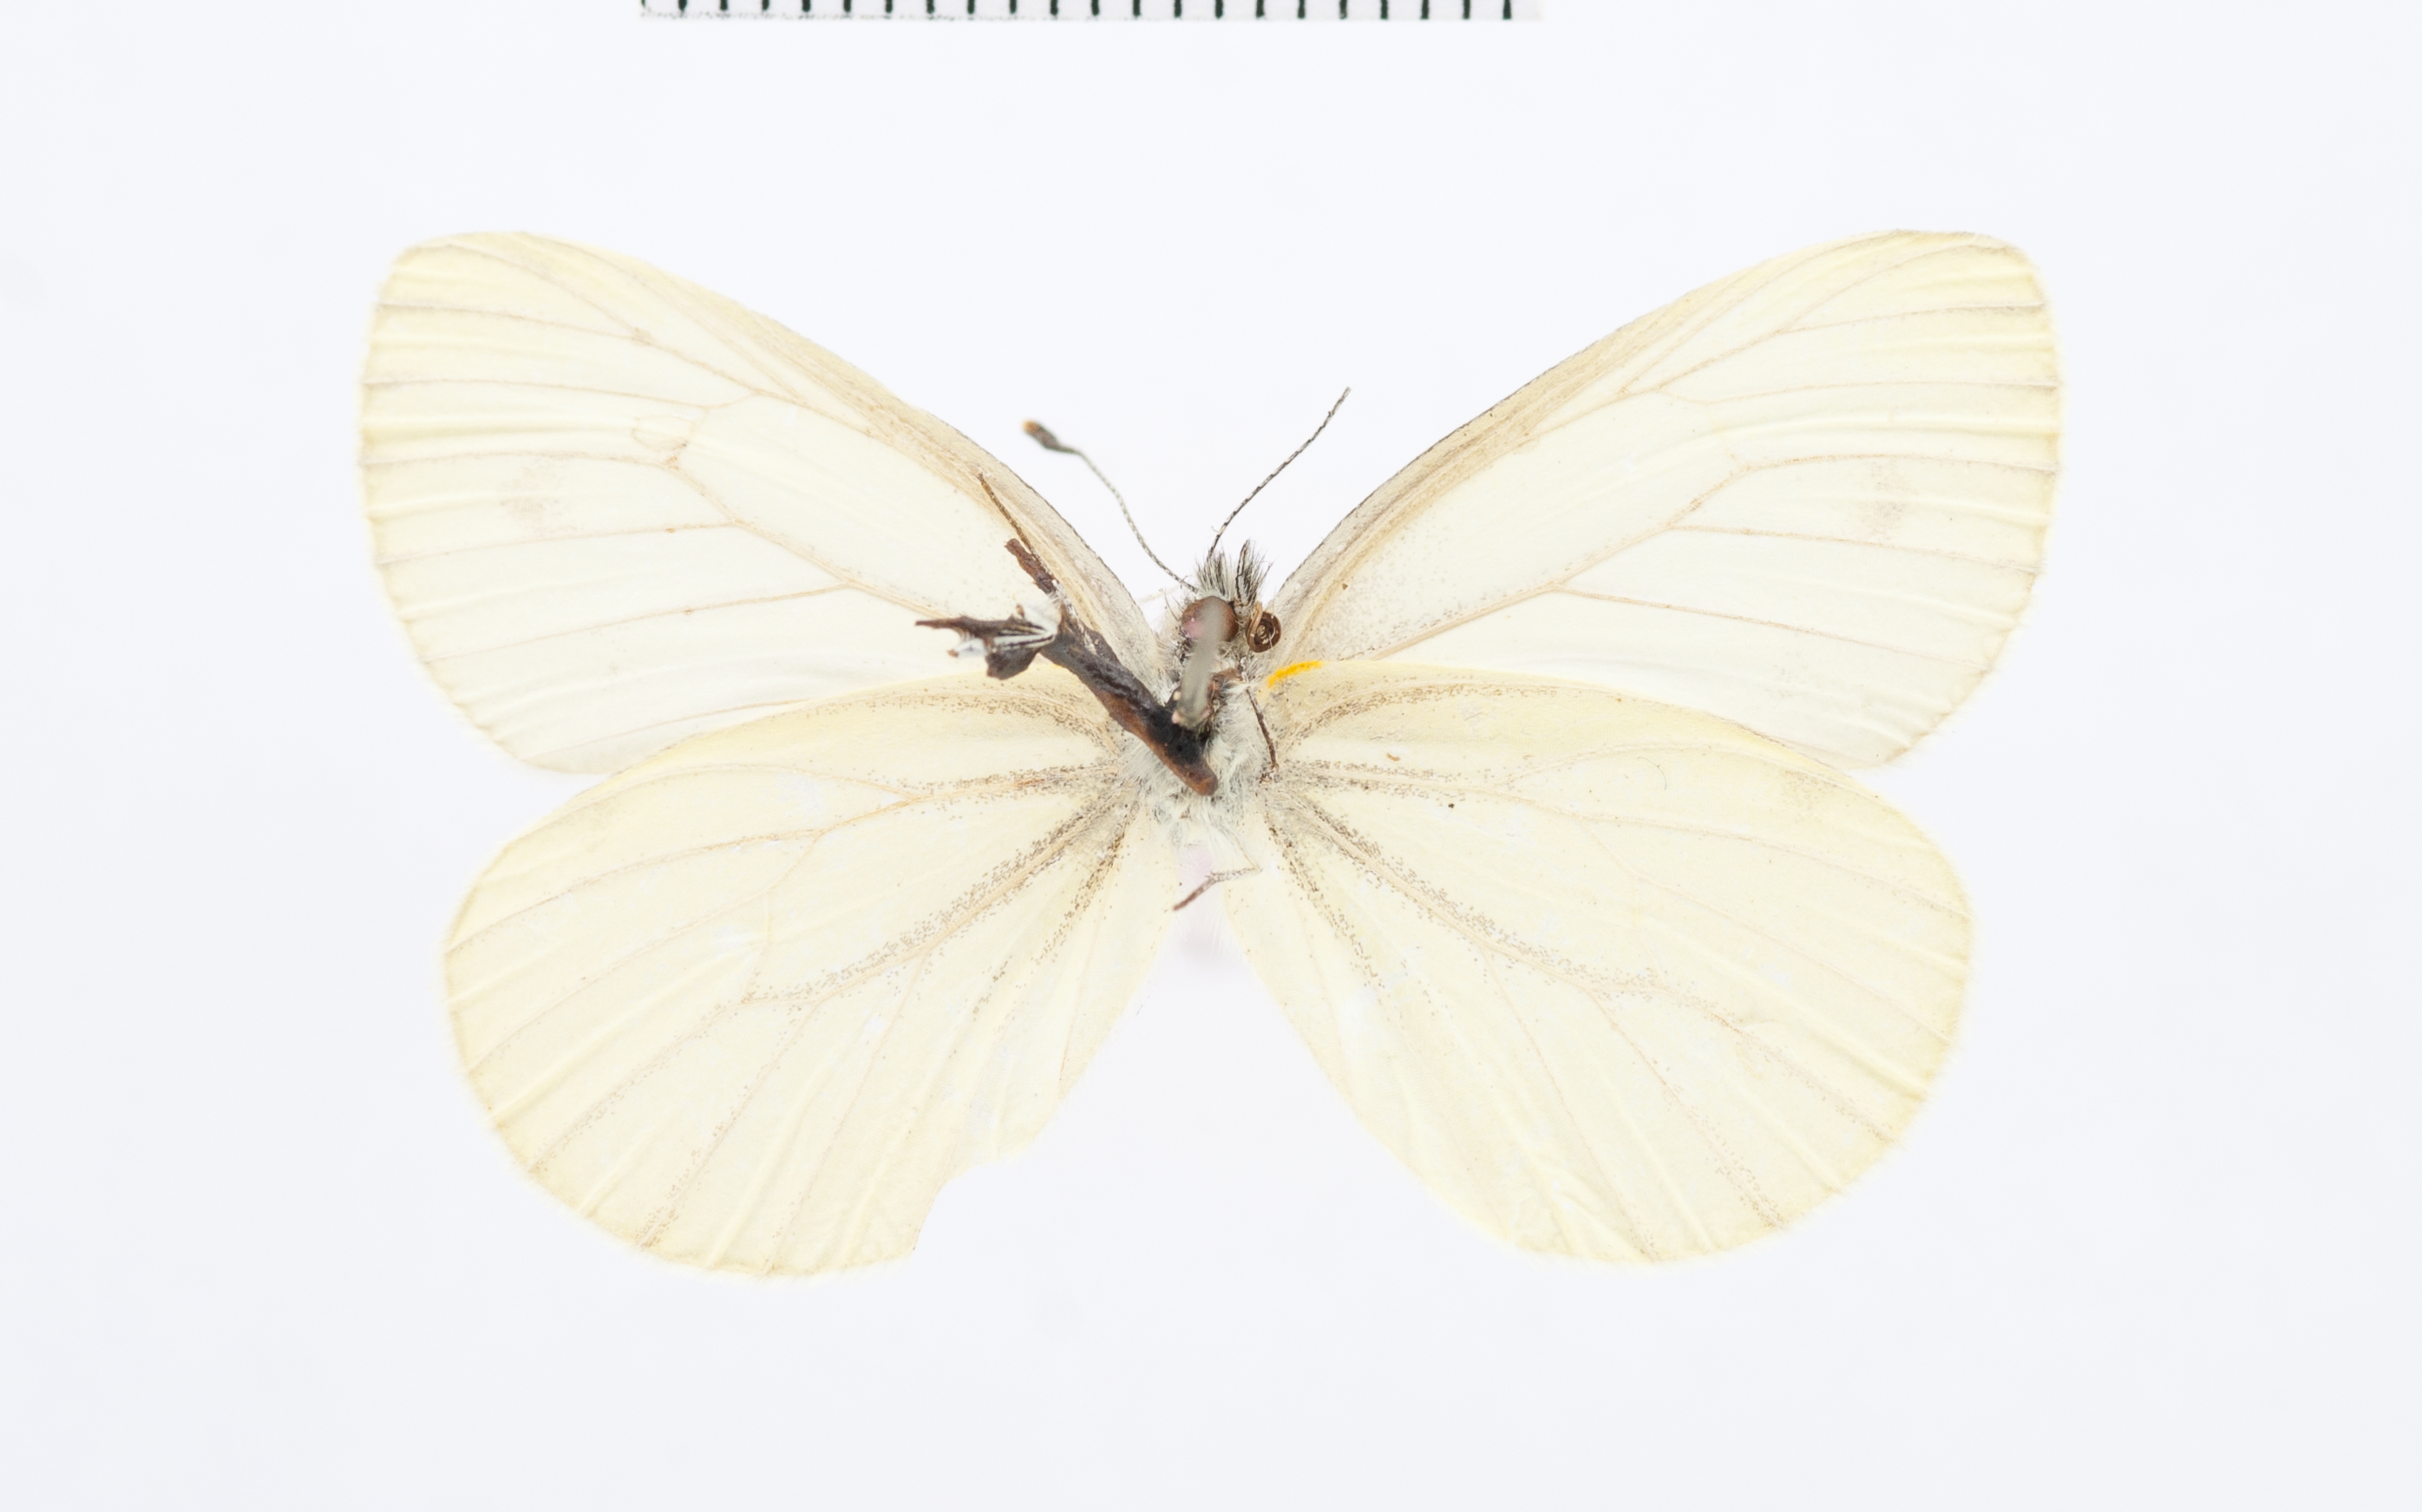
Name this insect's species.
Pieris resedae
